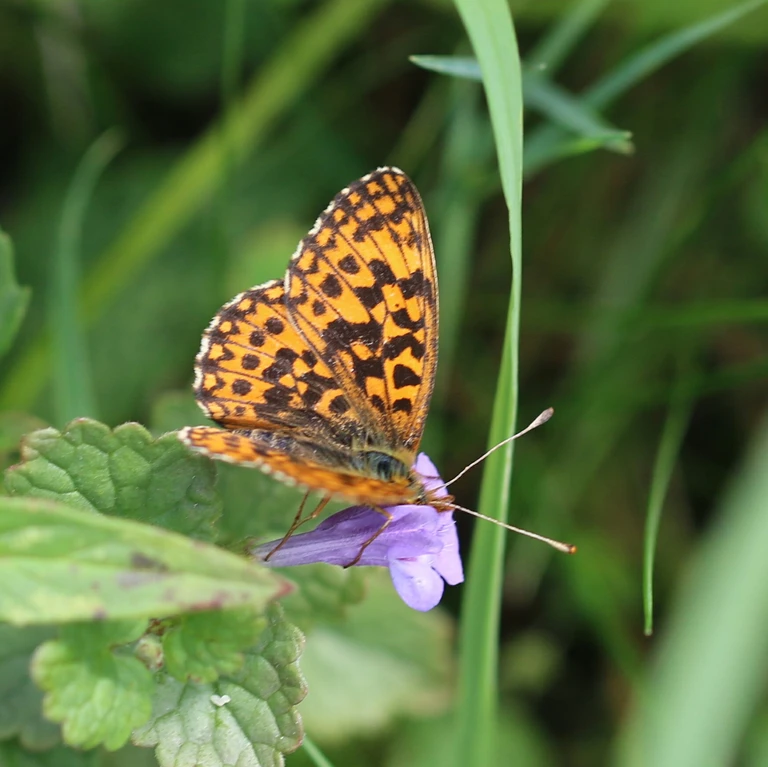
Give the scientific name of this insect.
Boloria dia
